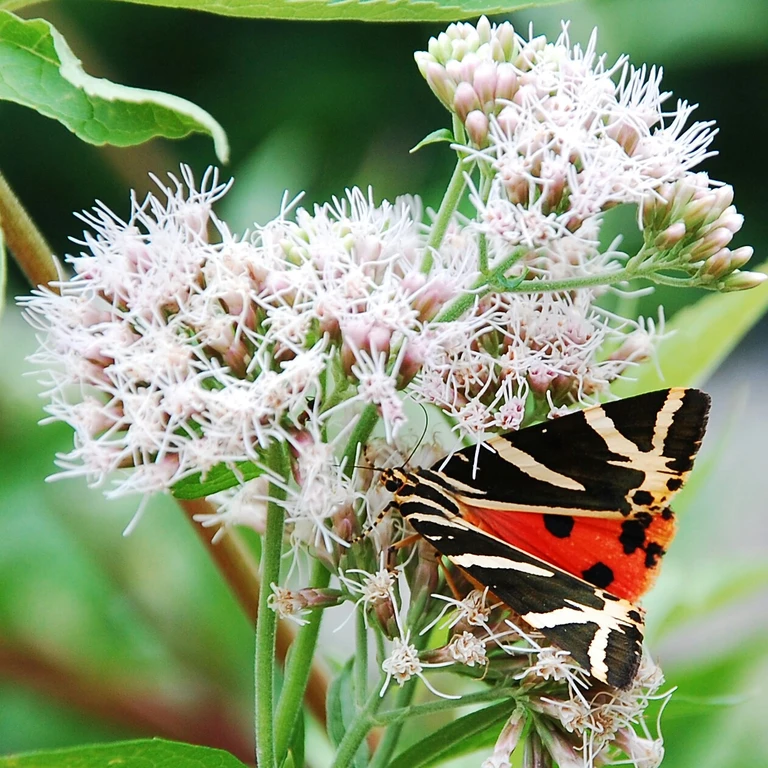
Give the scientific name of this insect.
Euplagia quadripunctaria
